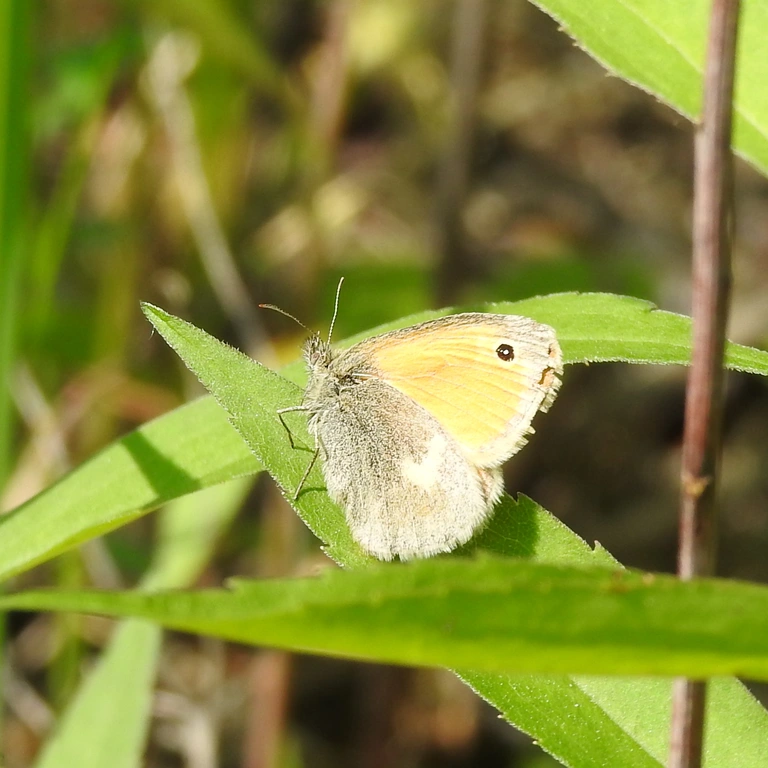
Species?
Coenonympha pamphilus
